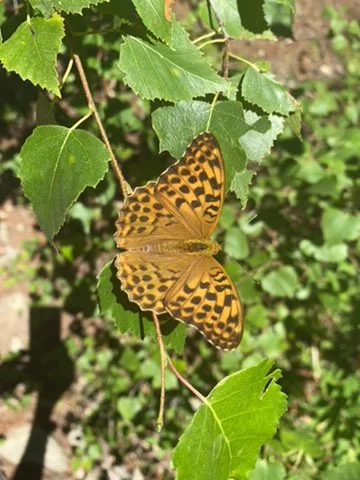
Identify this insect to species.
Argynnis paphia
